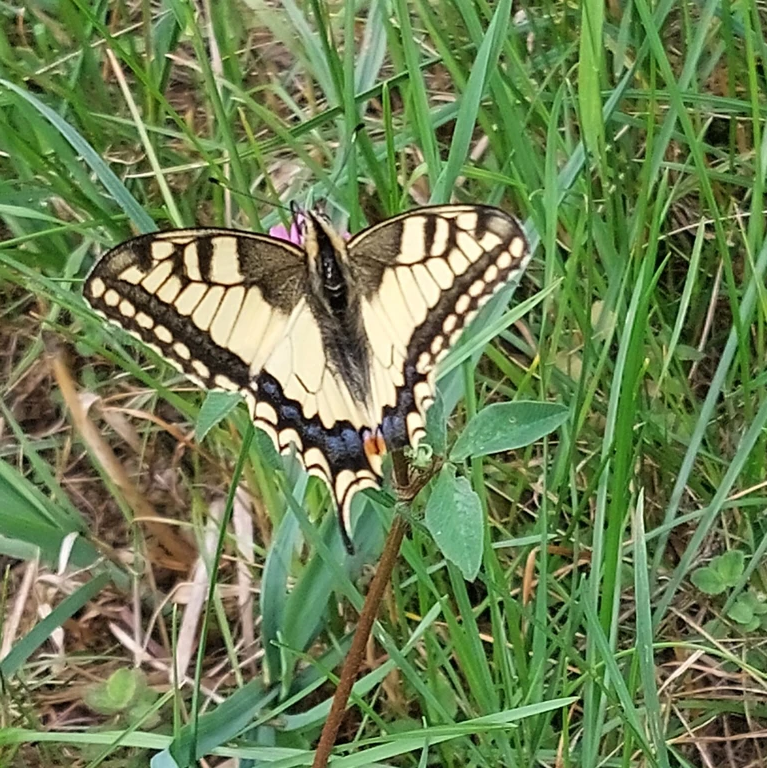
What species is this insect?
Papilio machaon
